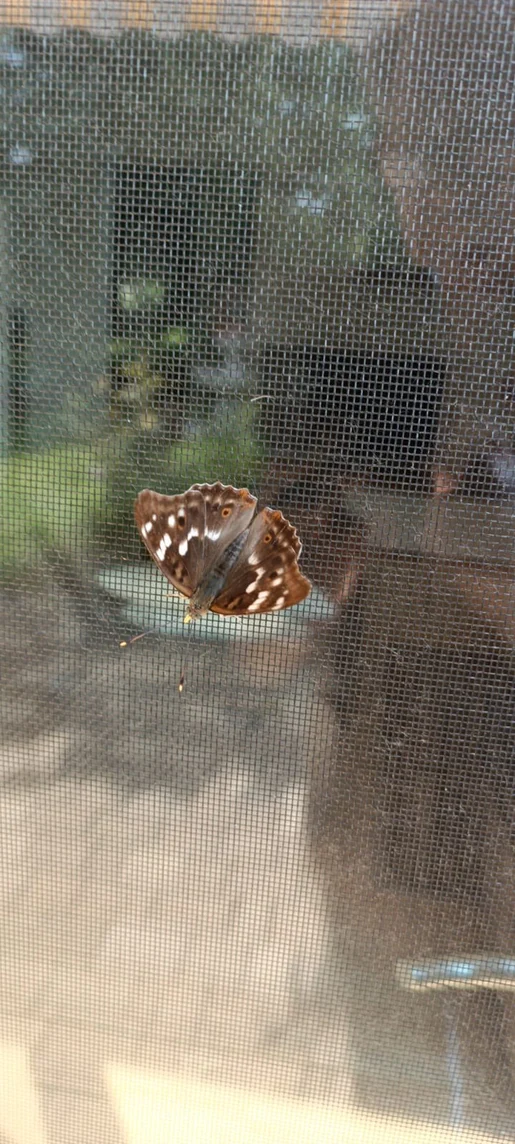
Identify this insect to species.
Apatura ilia
